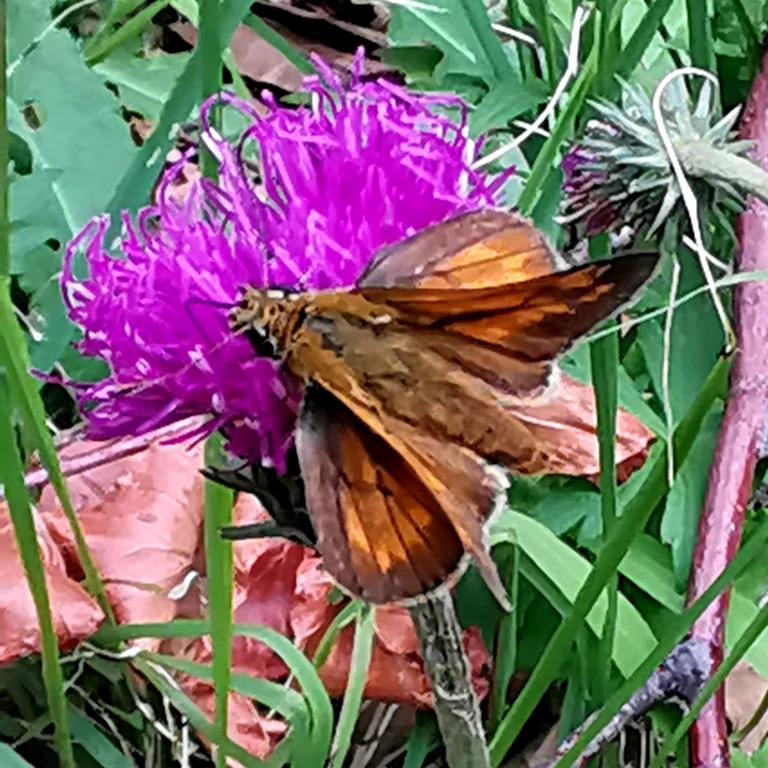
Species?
Ochlodes sylvanus (also Ochlodes venata)
